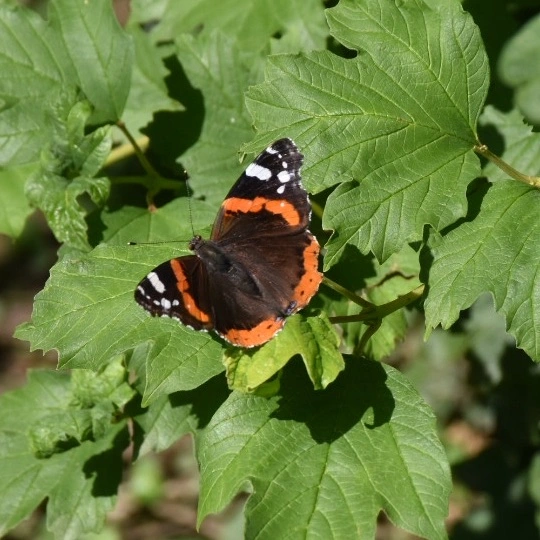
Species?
Vanessa atalanta
